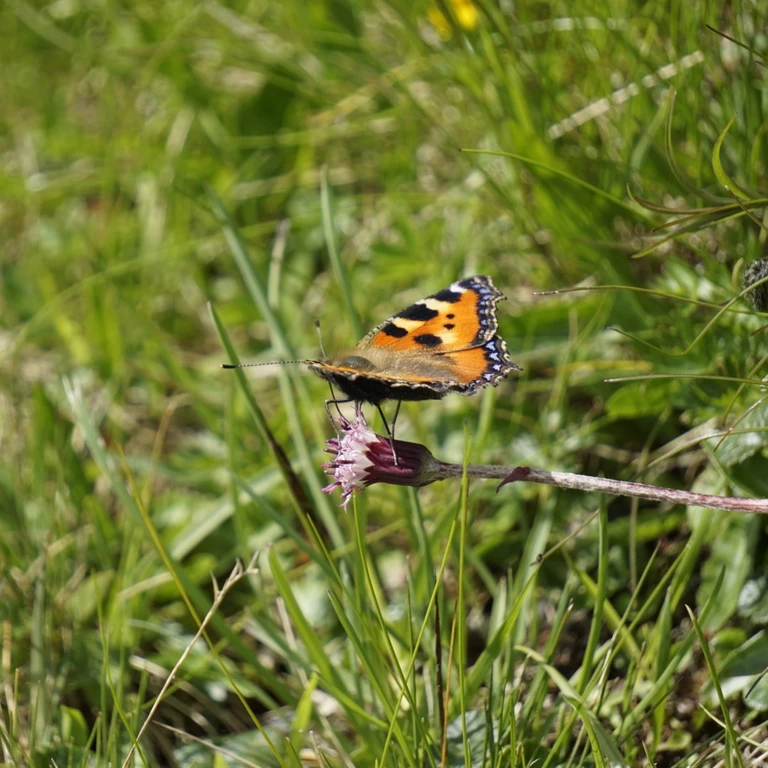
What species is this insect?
Aglais urticae
